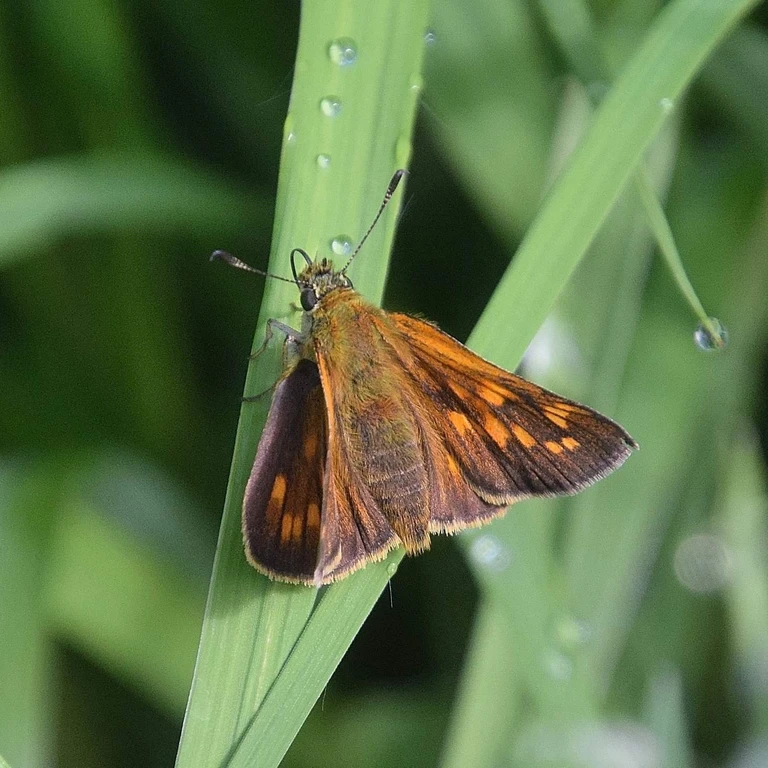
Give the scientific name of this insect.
Ochlodes sylvanus (also Ochlodes venata)
